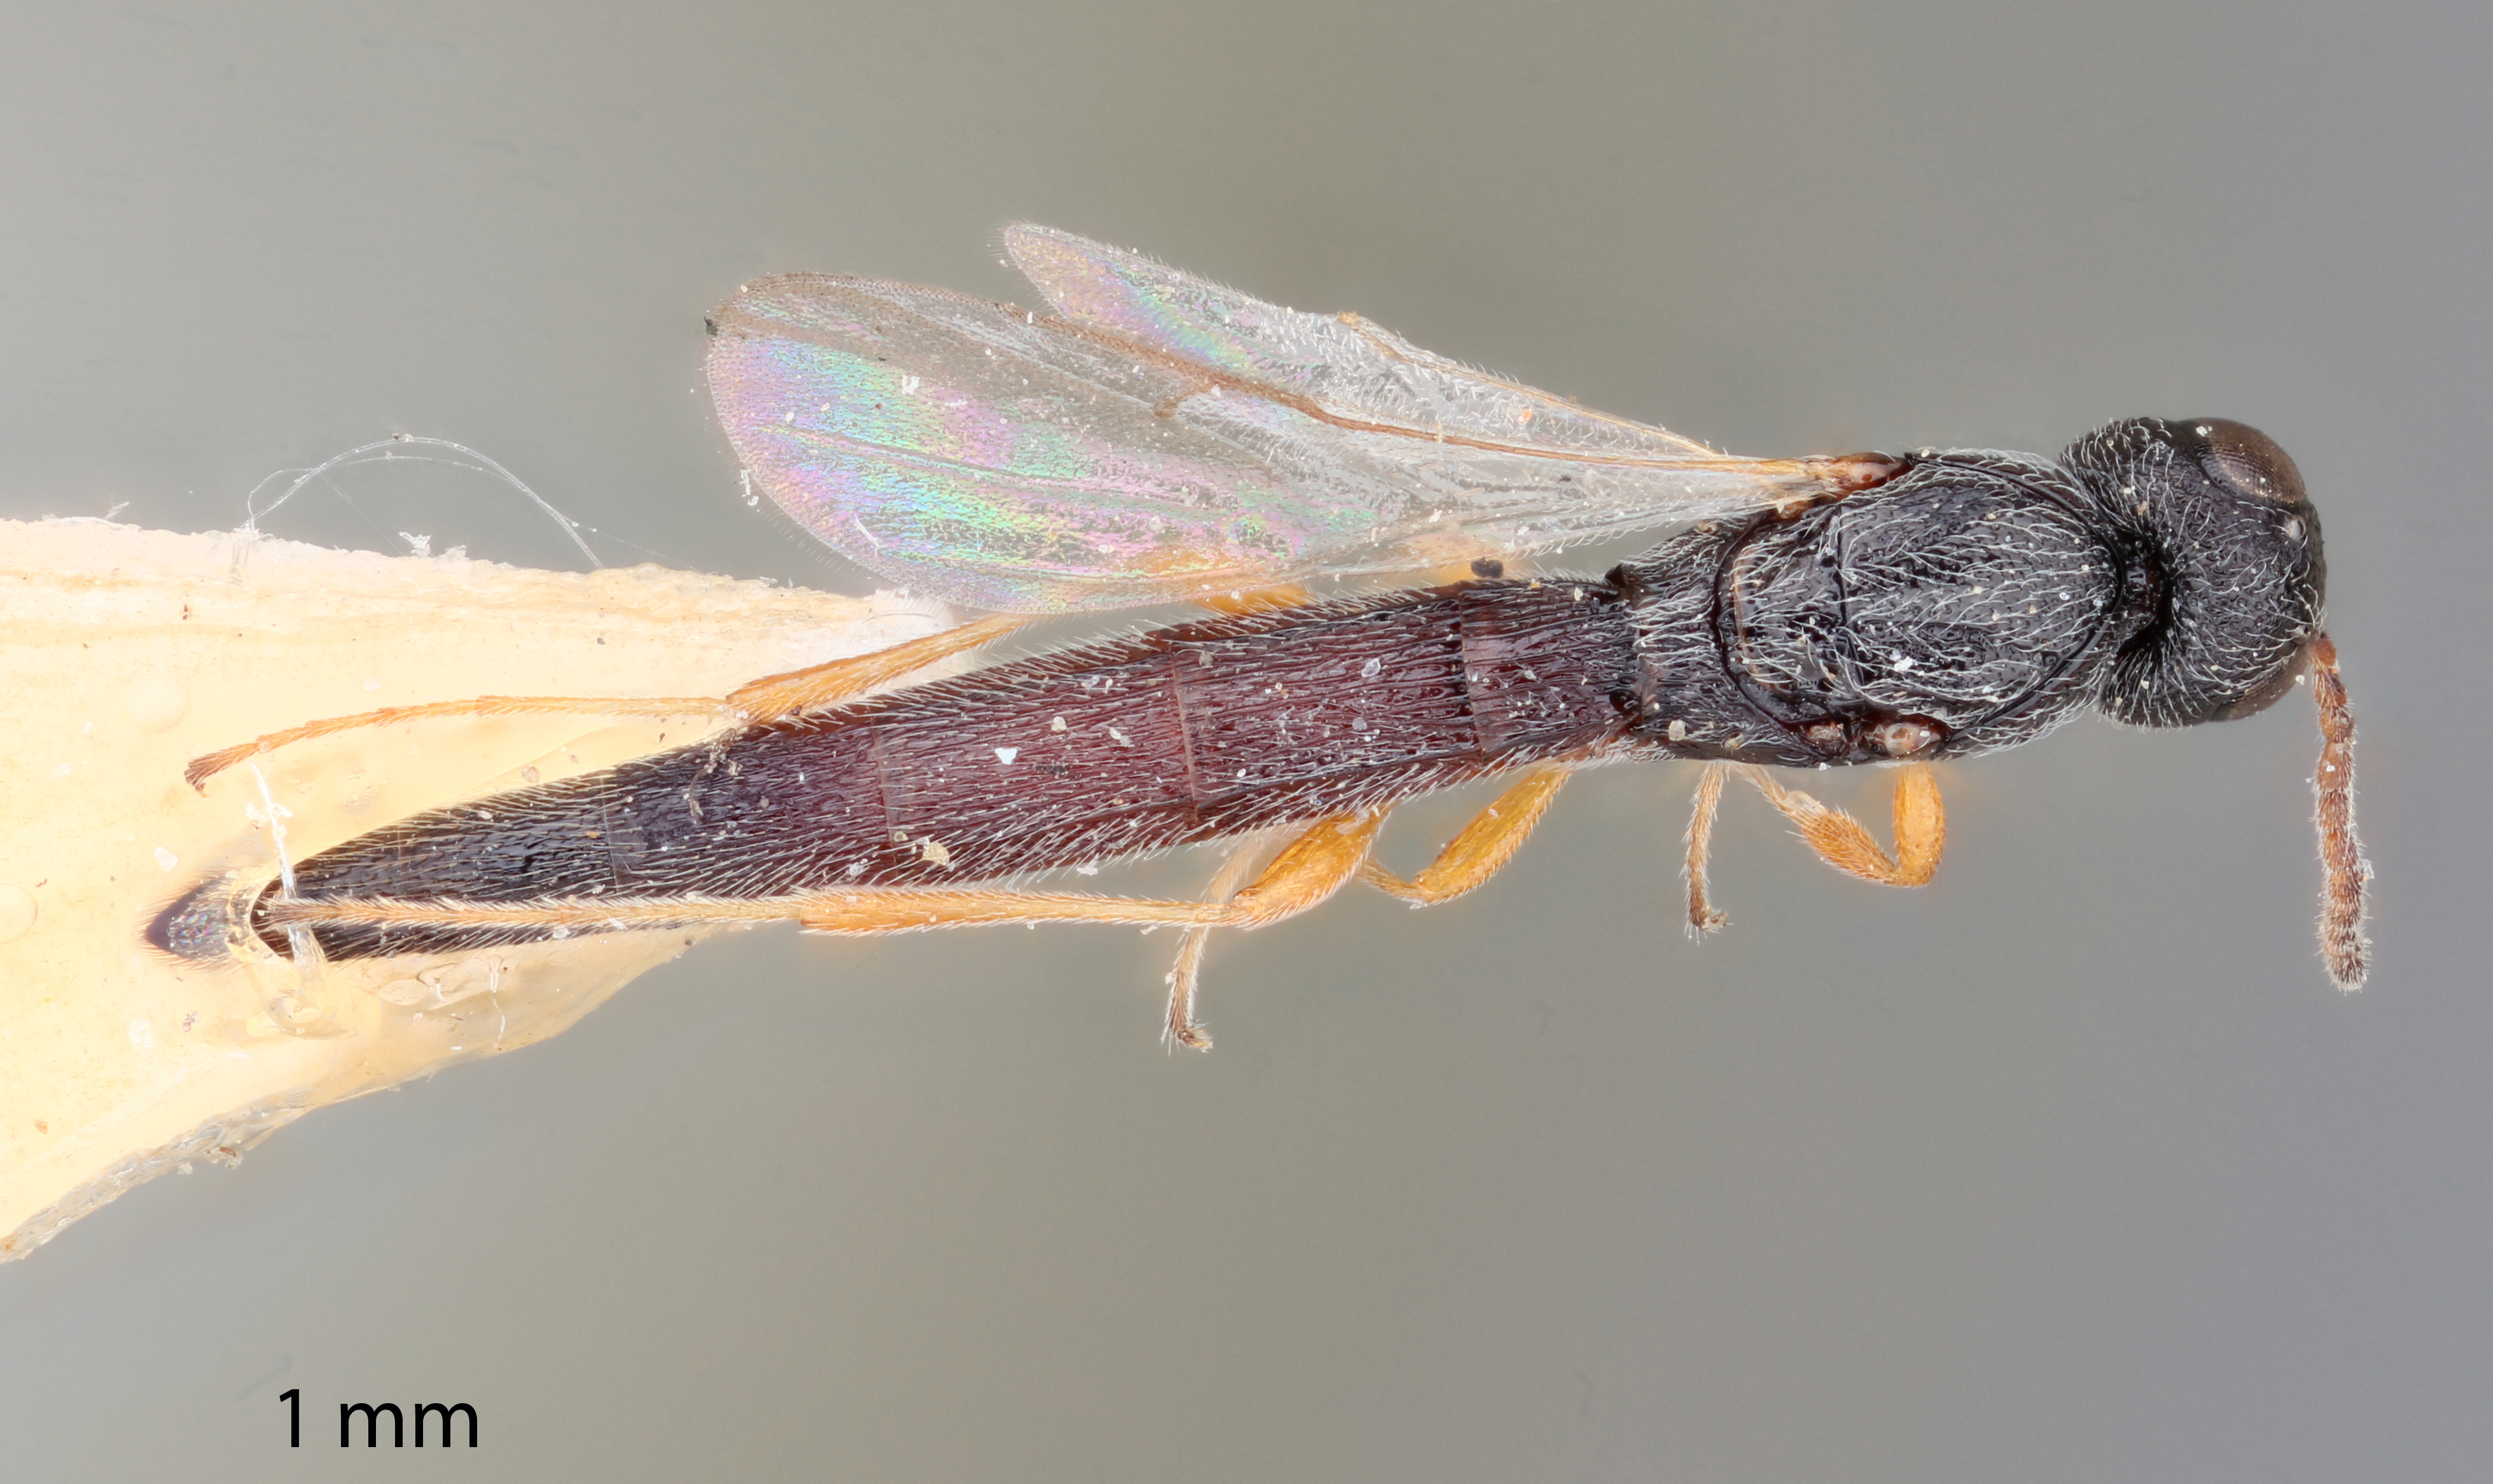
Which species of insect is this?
Macroteleia lamba
